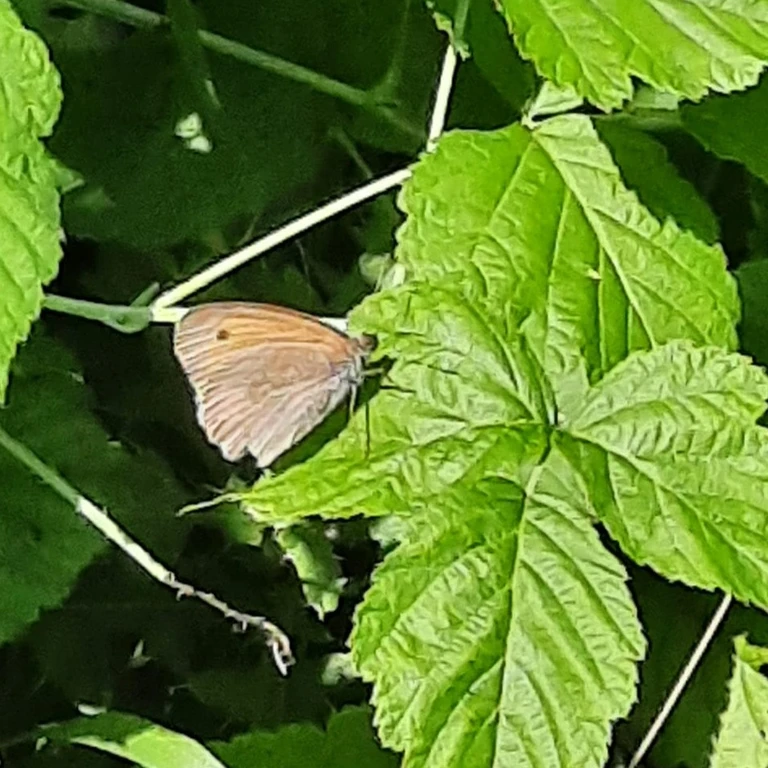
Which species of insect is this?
Maniola jurtina
